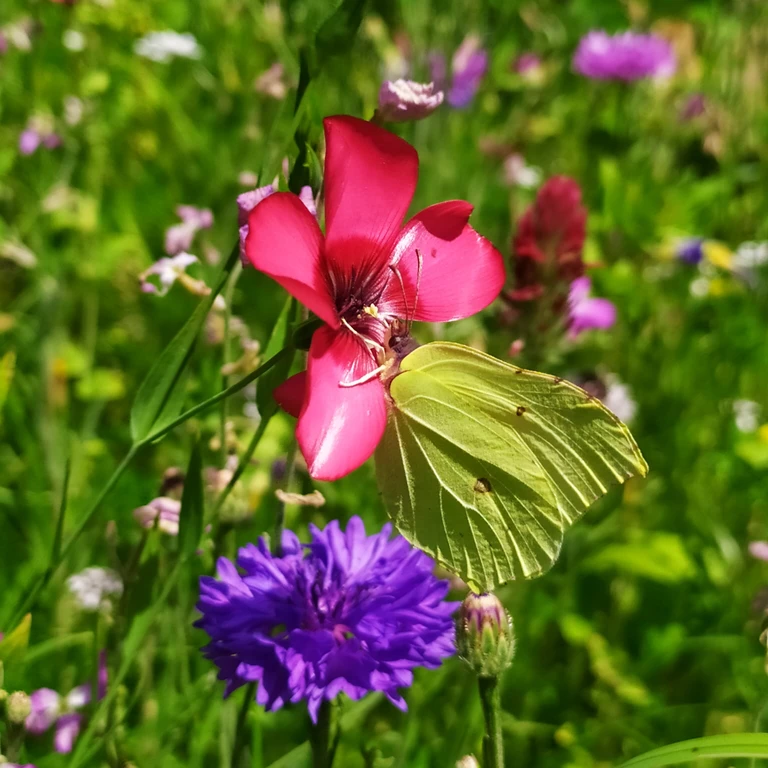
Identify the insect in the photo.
Gonepteryx rhamni
